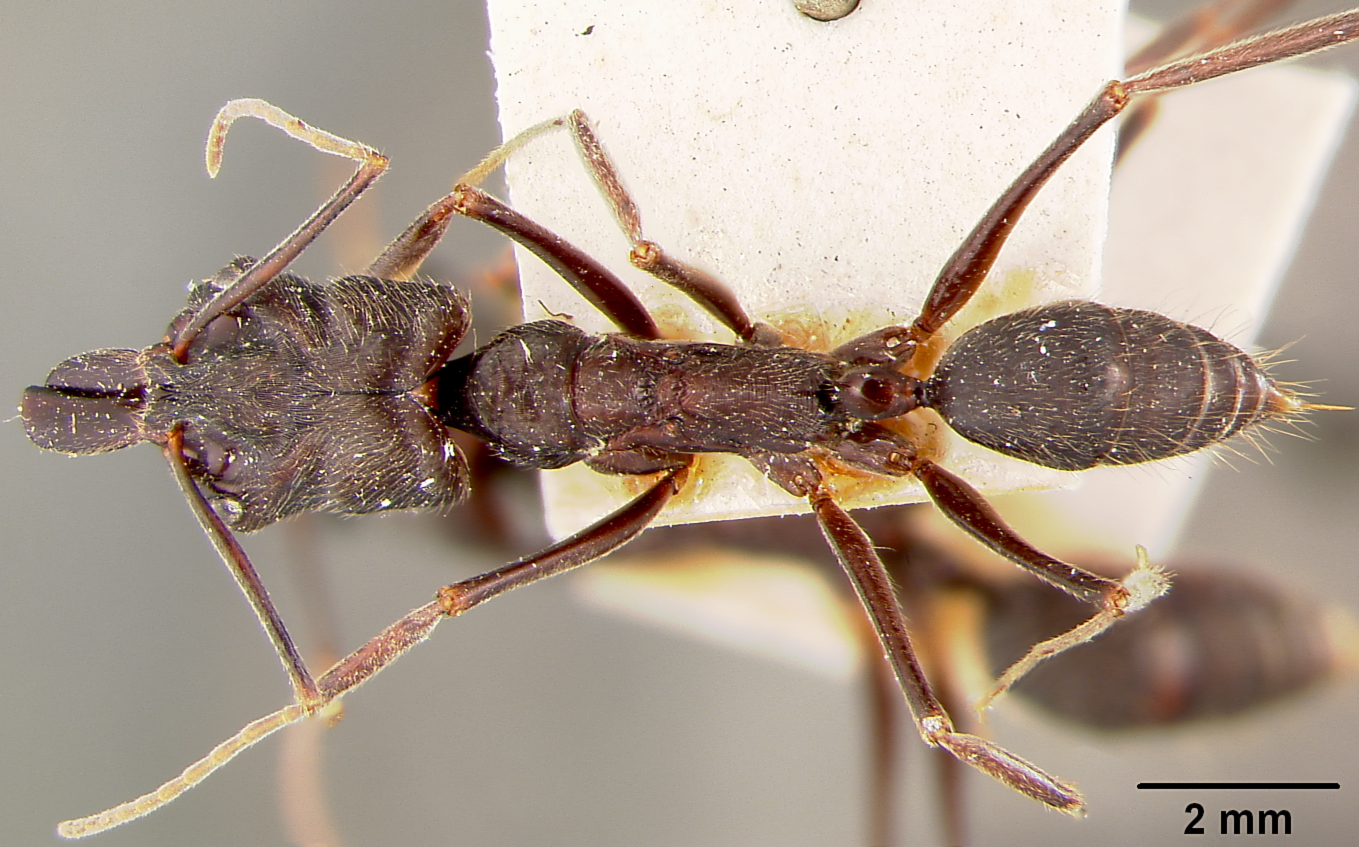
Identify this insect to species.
Odontomachus haematodus
